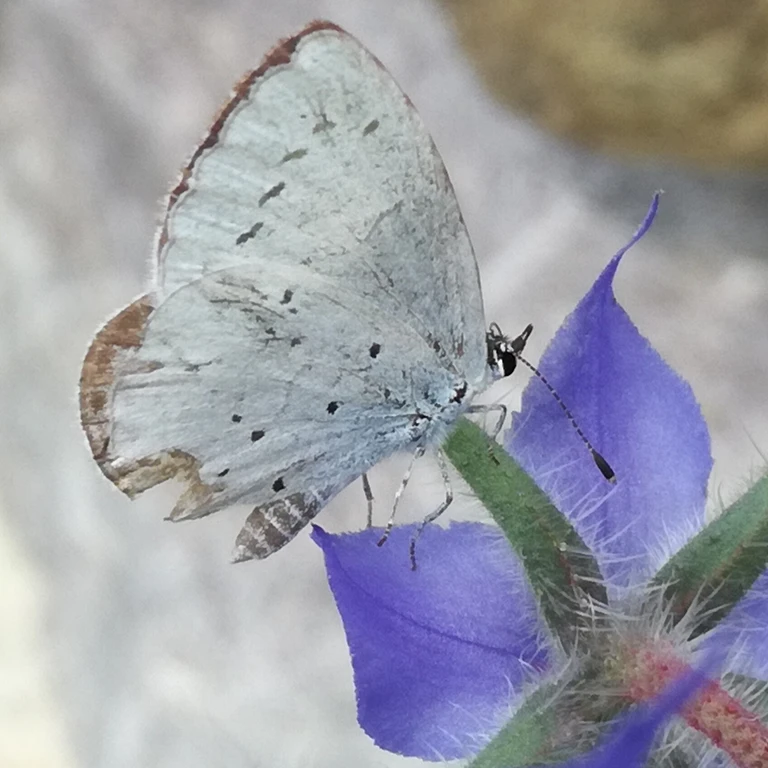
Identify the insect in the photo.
Celastrina argiolus
